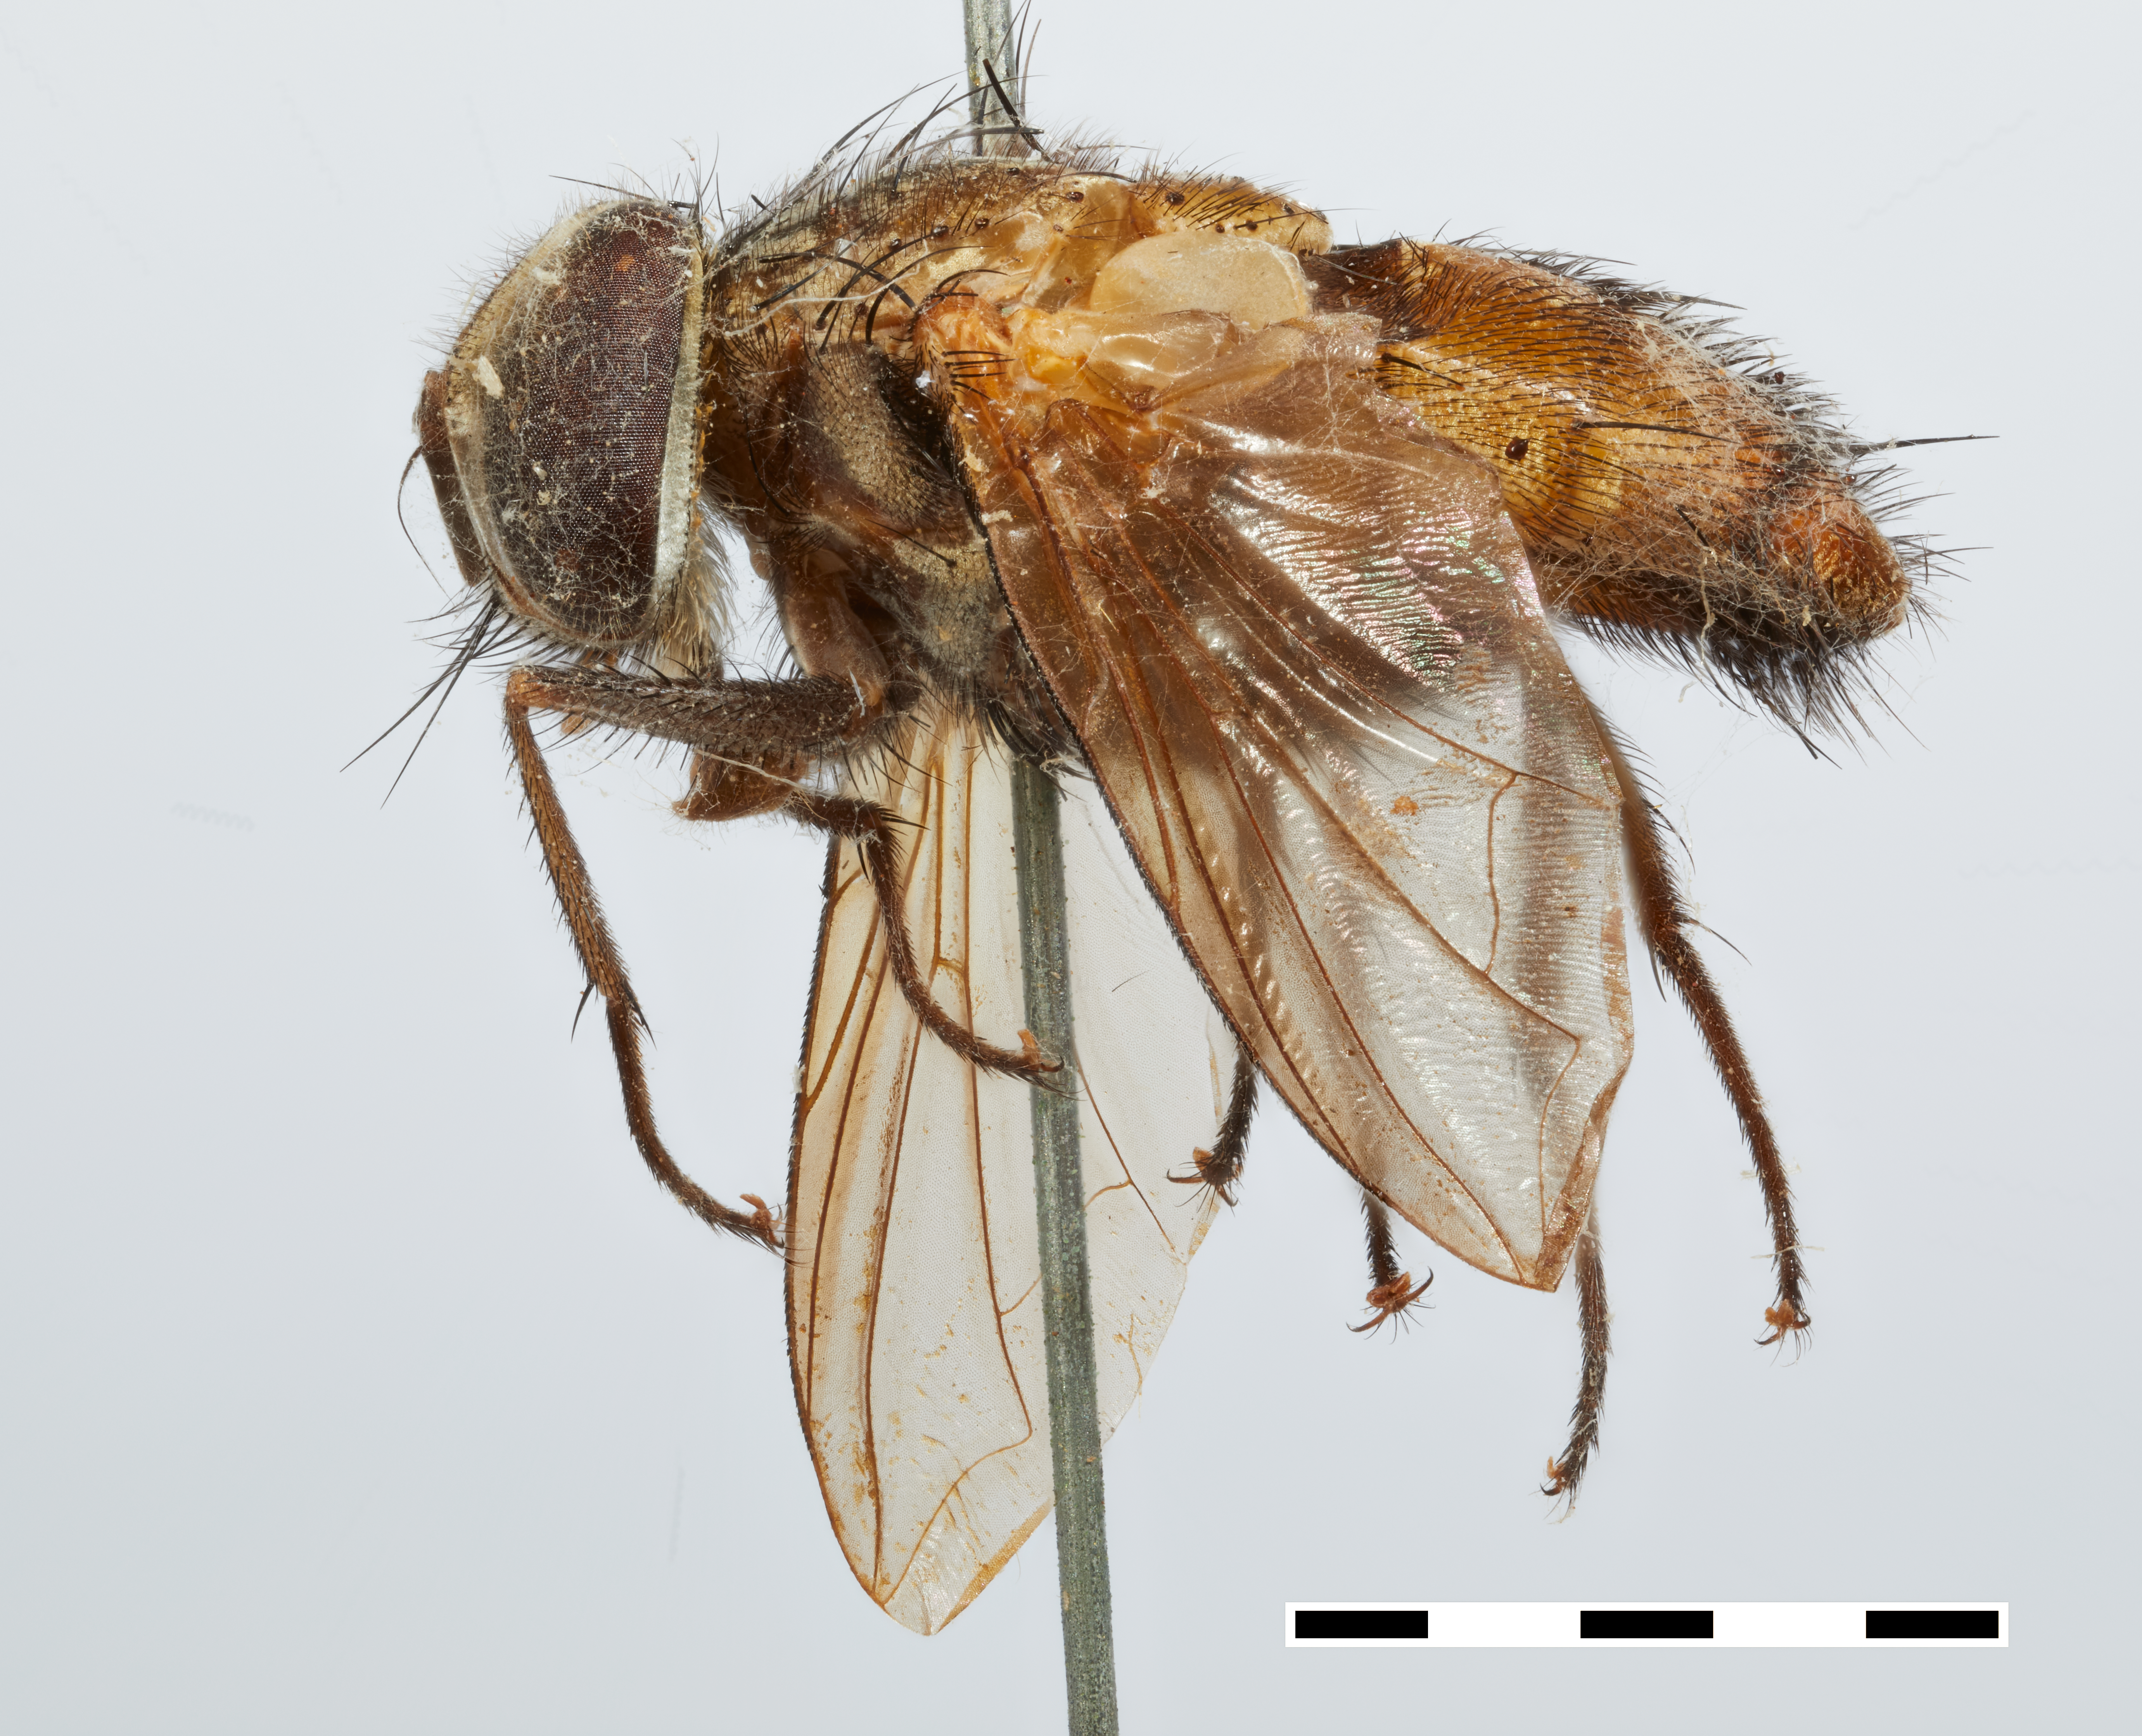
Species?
Carcelia philippina
